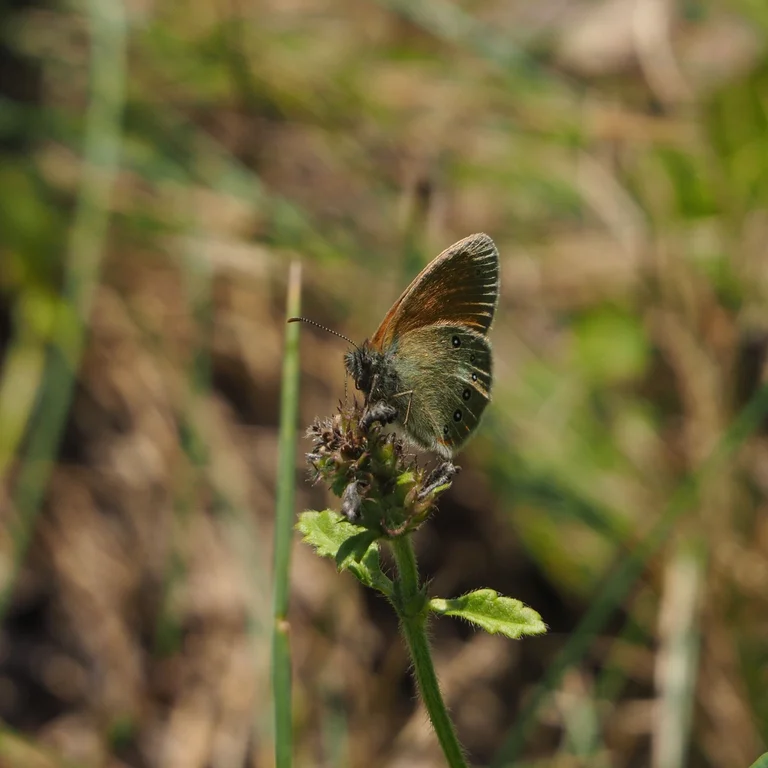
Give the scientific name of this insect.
Coenonympha glycerion (also Coenonympha iphis)
